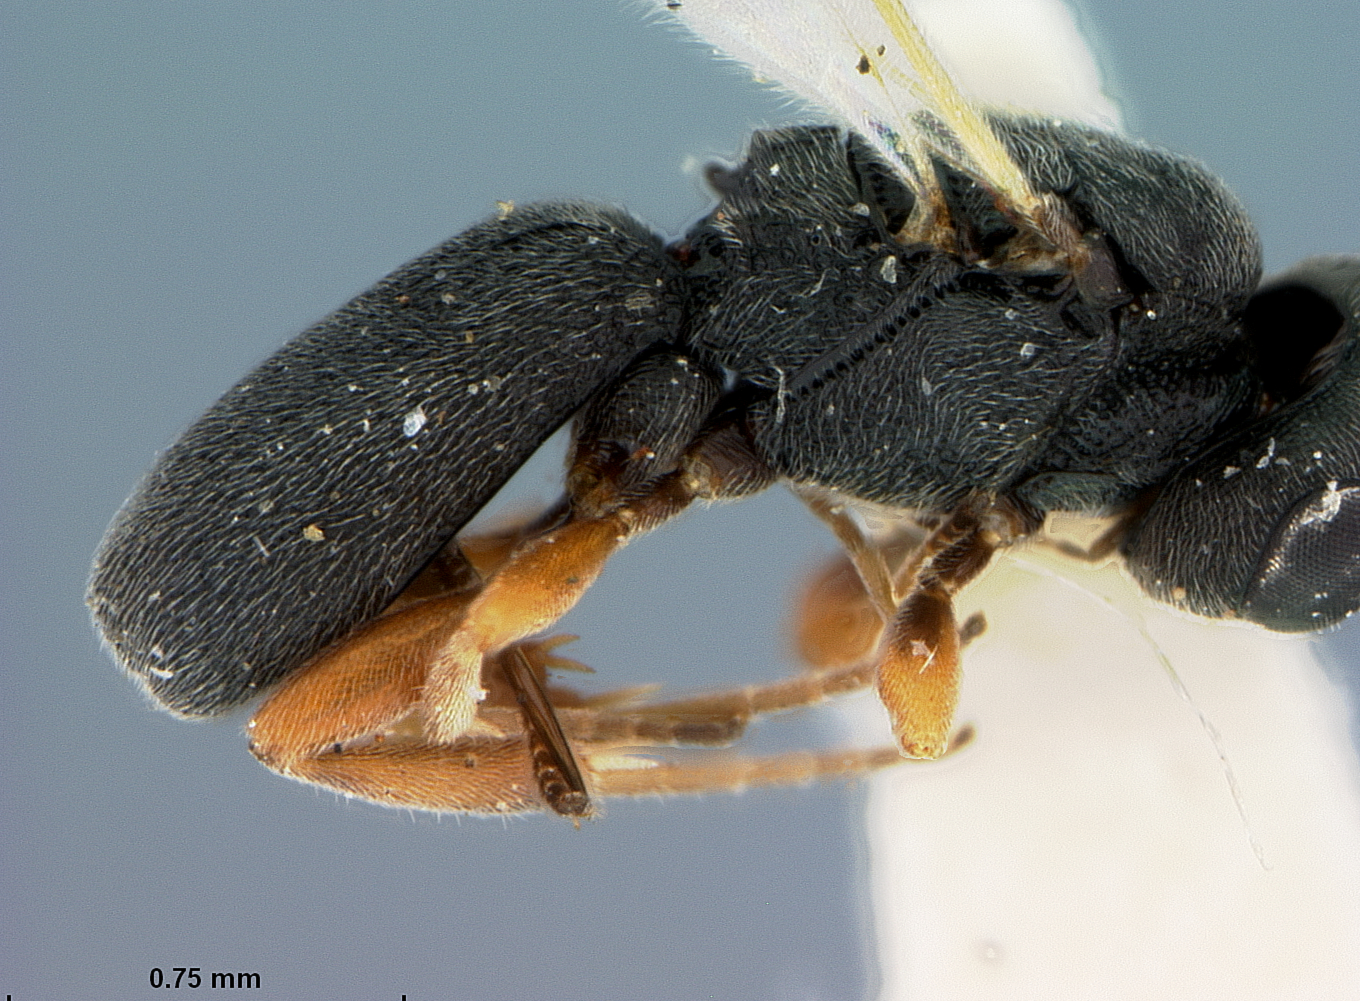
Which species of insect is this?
Chelonus empherus
